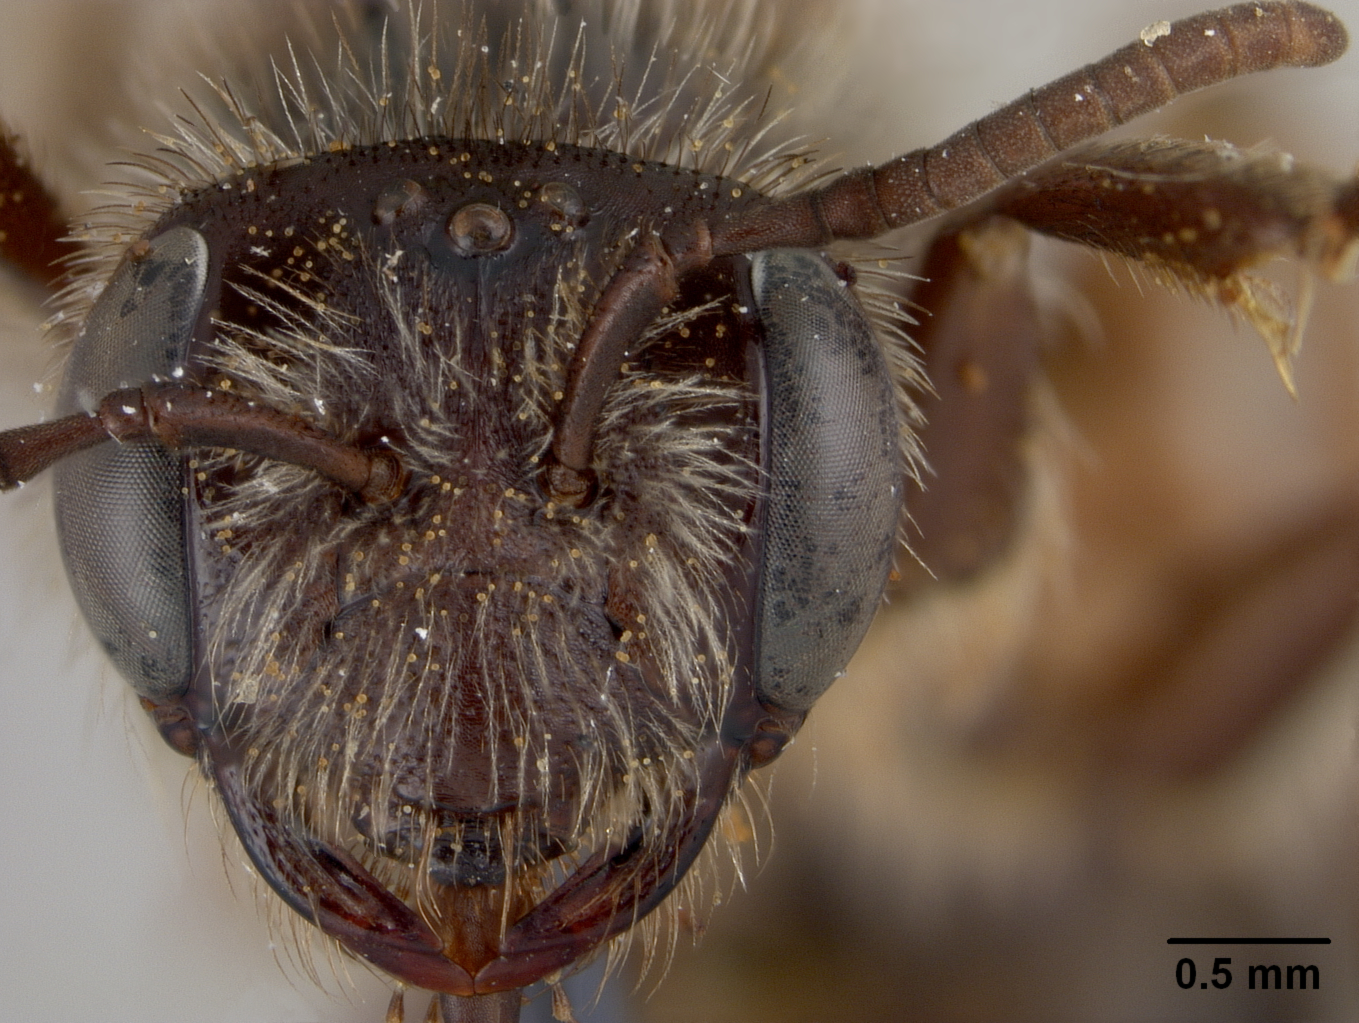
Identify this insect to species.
Andrena robervalensis
